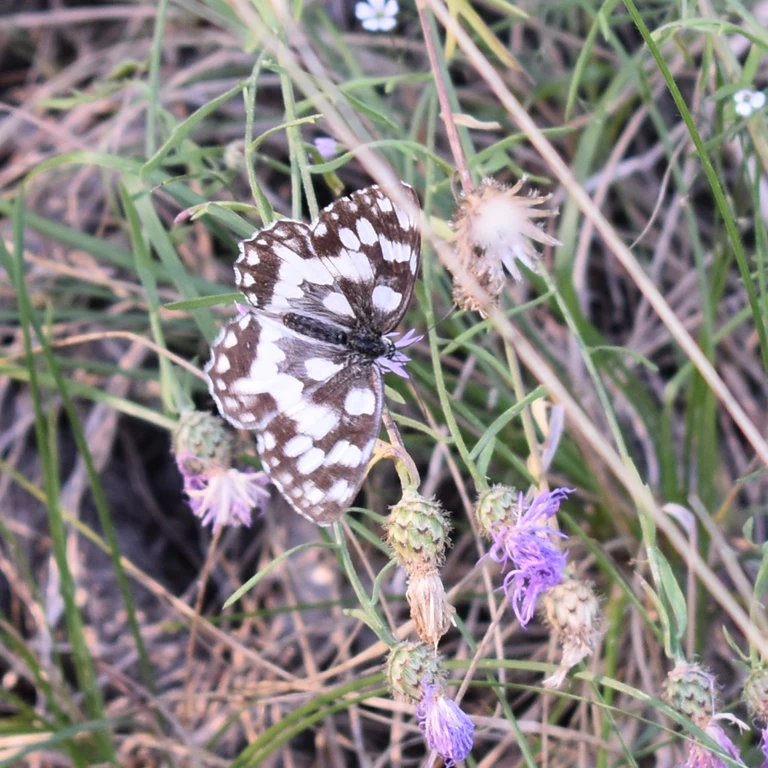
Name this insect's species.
Melanargia galathea
